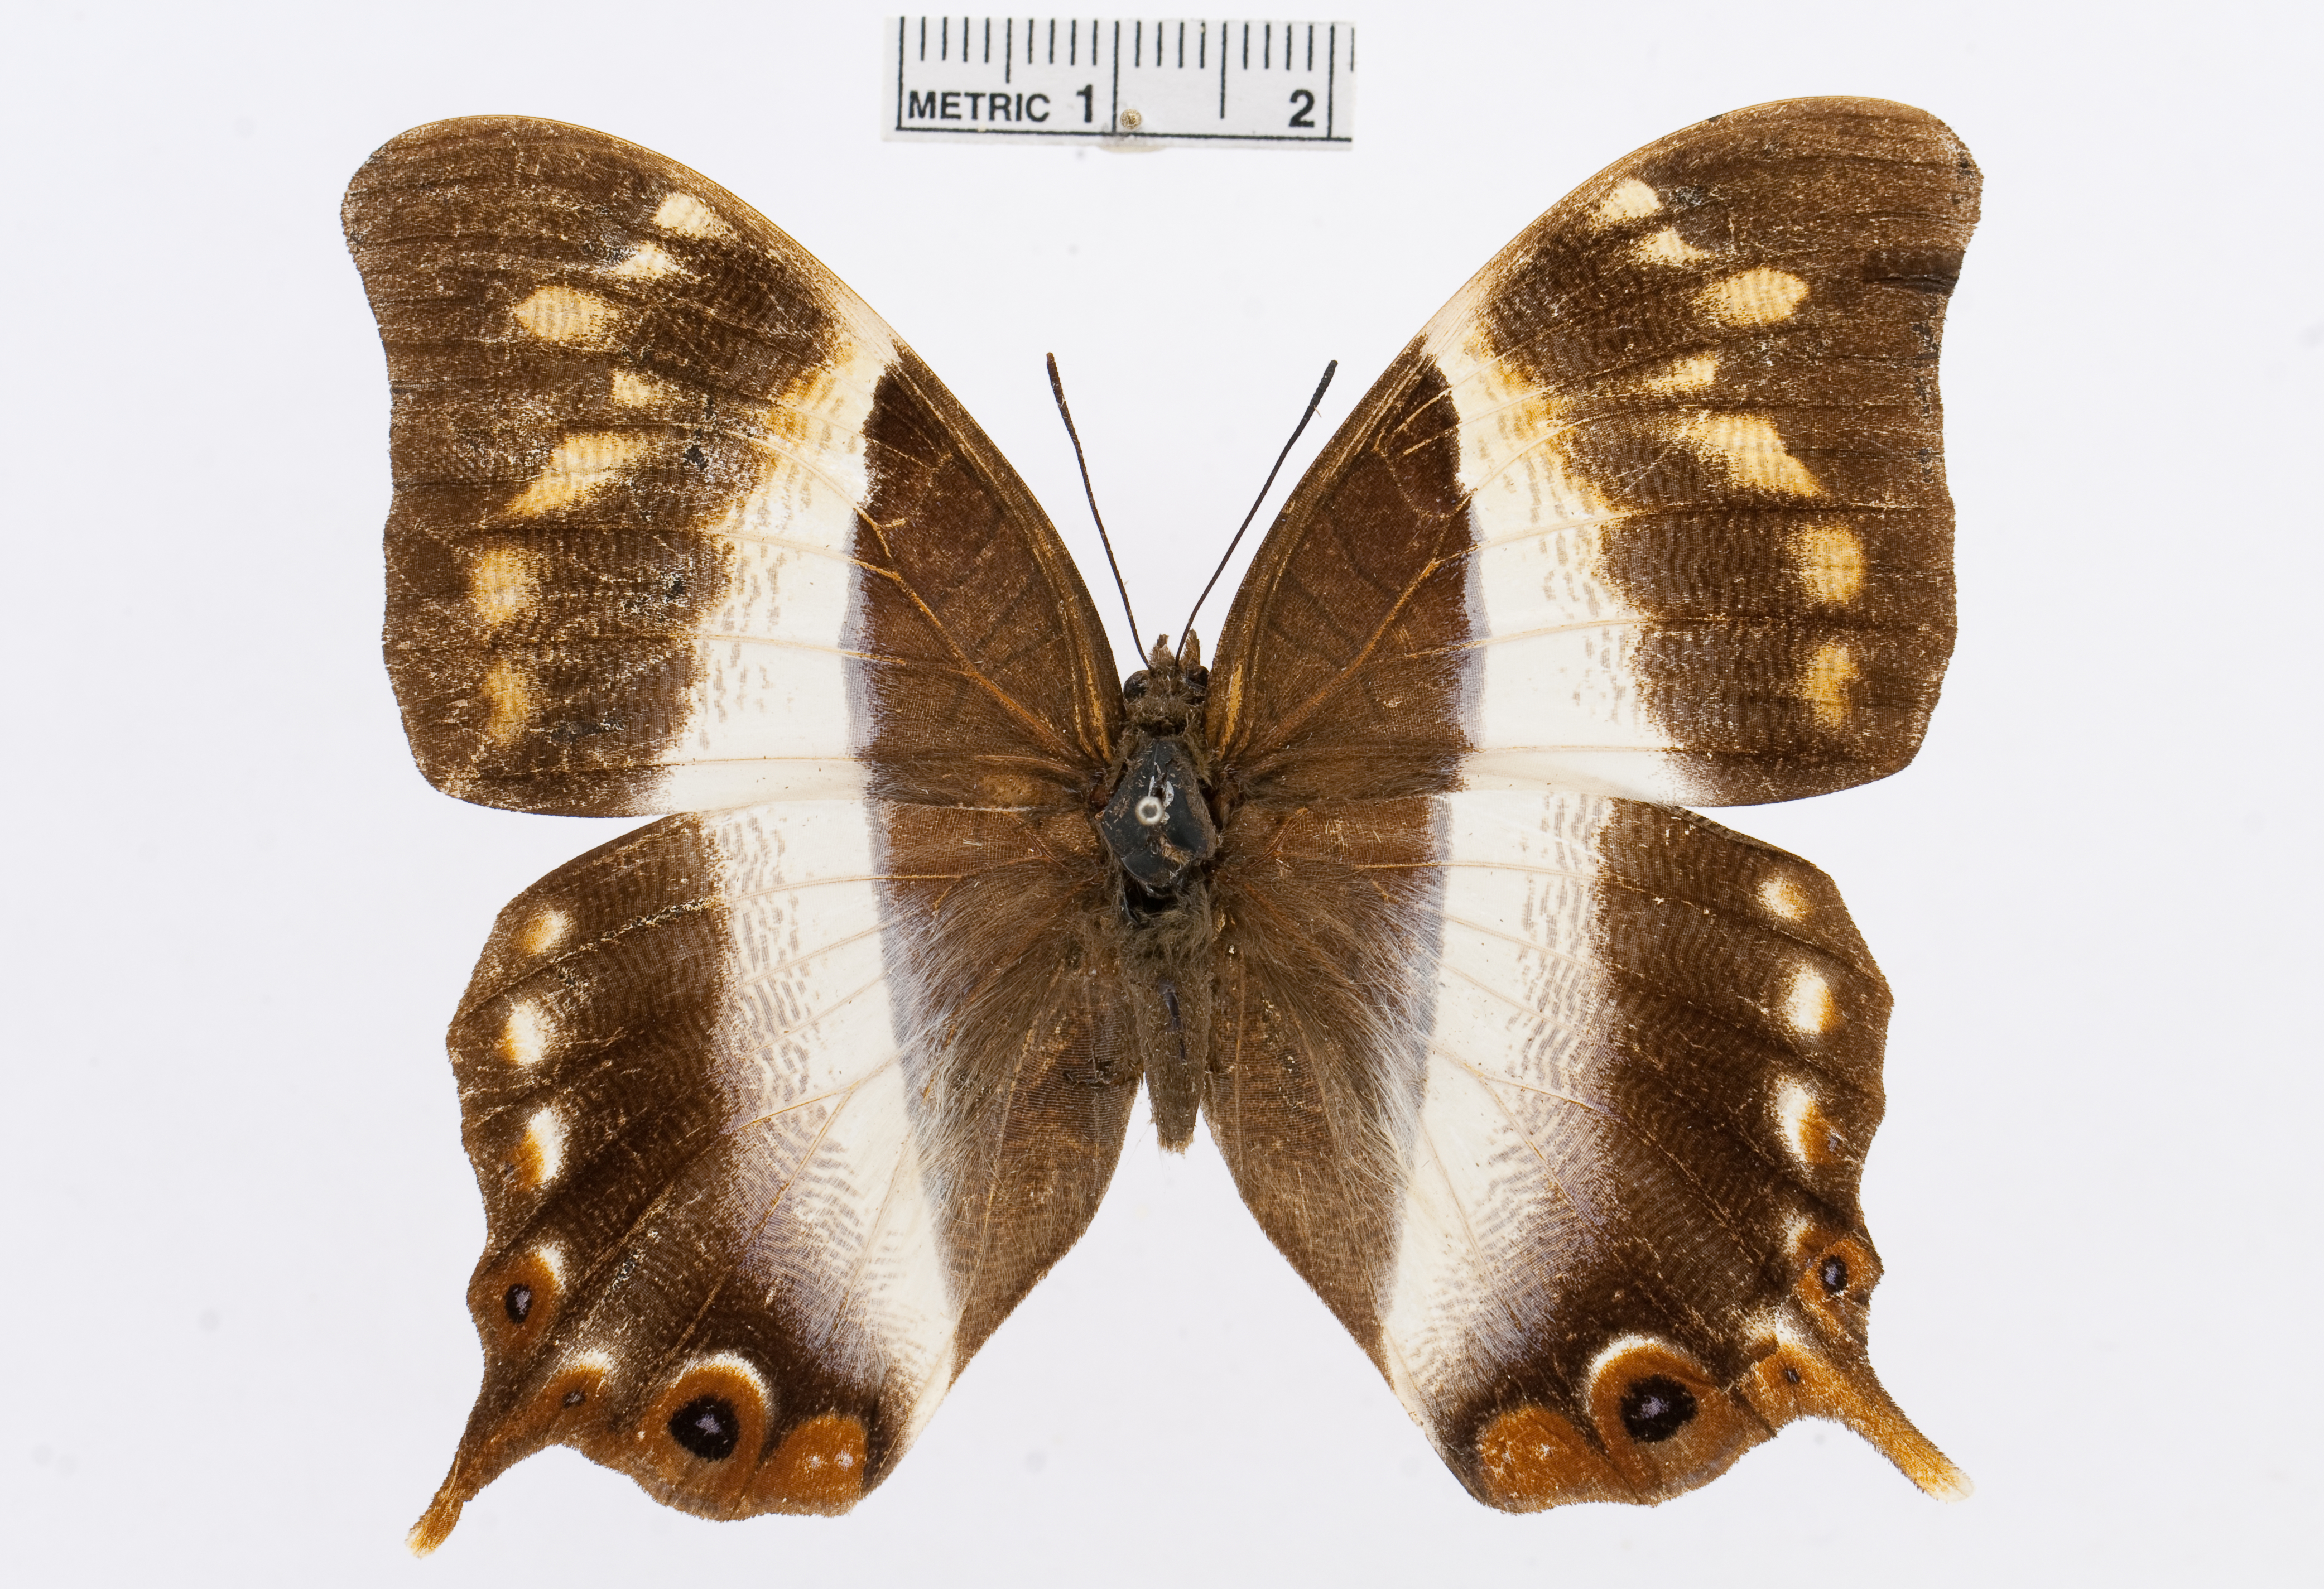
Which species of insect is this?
Palla violenitens
